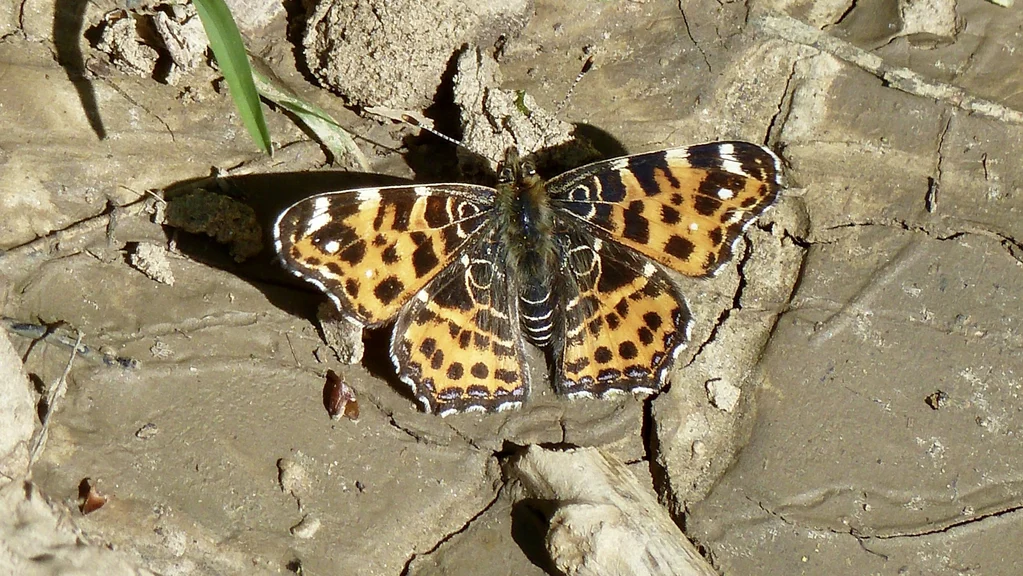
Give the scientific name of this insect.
Araschnia levana
